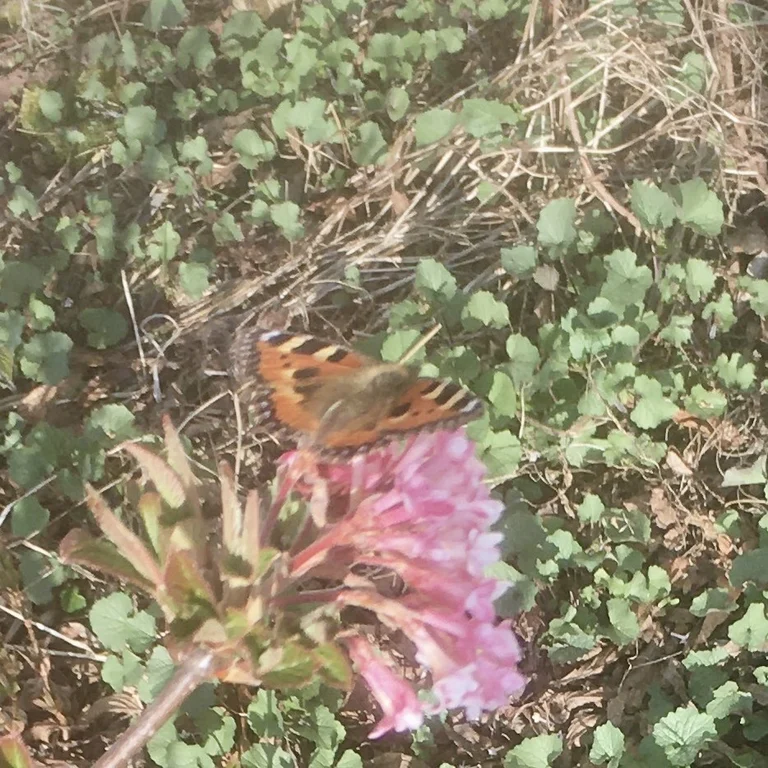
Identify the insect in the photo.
Aglais urticae
